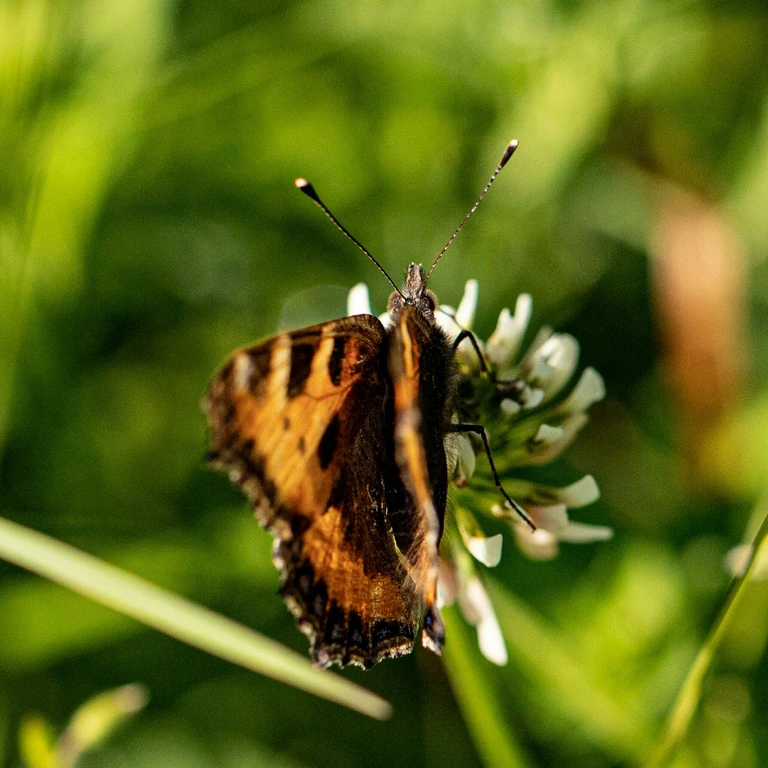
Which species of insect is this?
Aglais urticae
